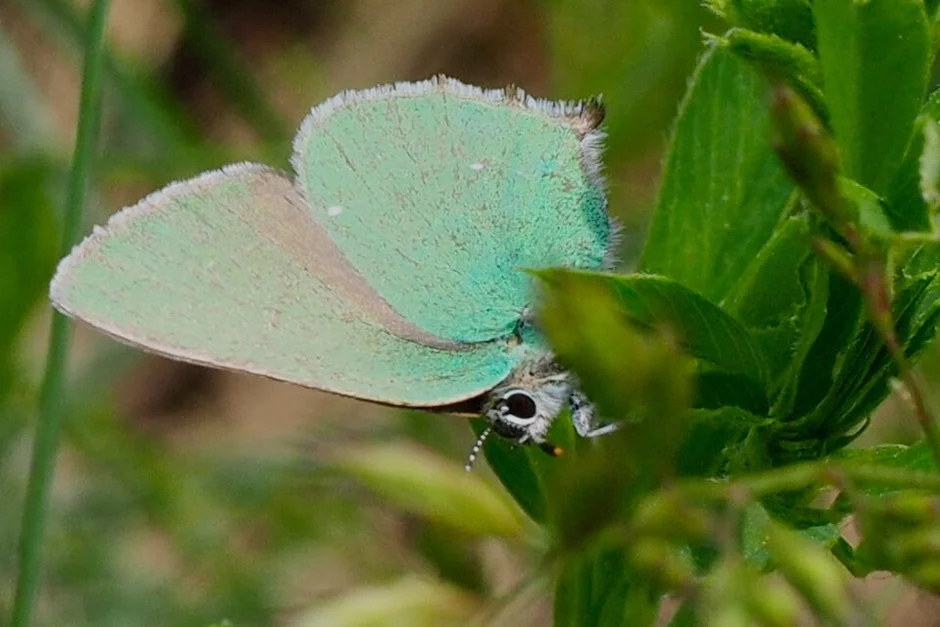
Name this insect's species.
Callophrys rubi
